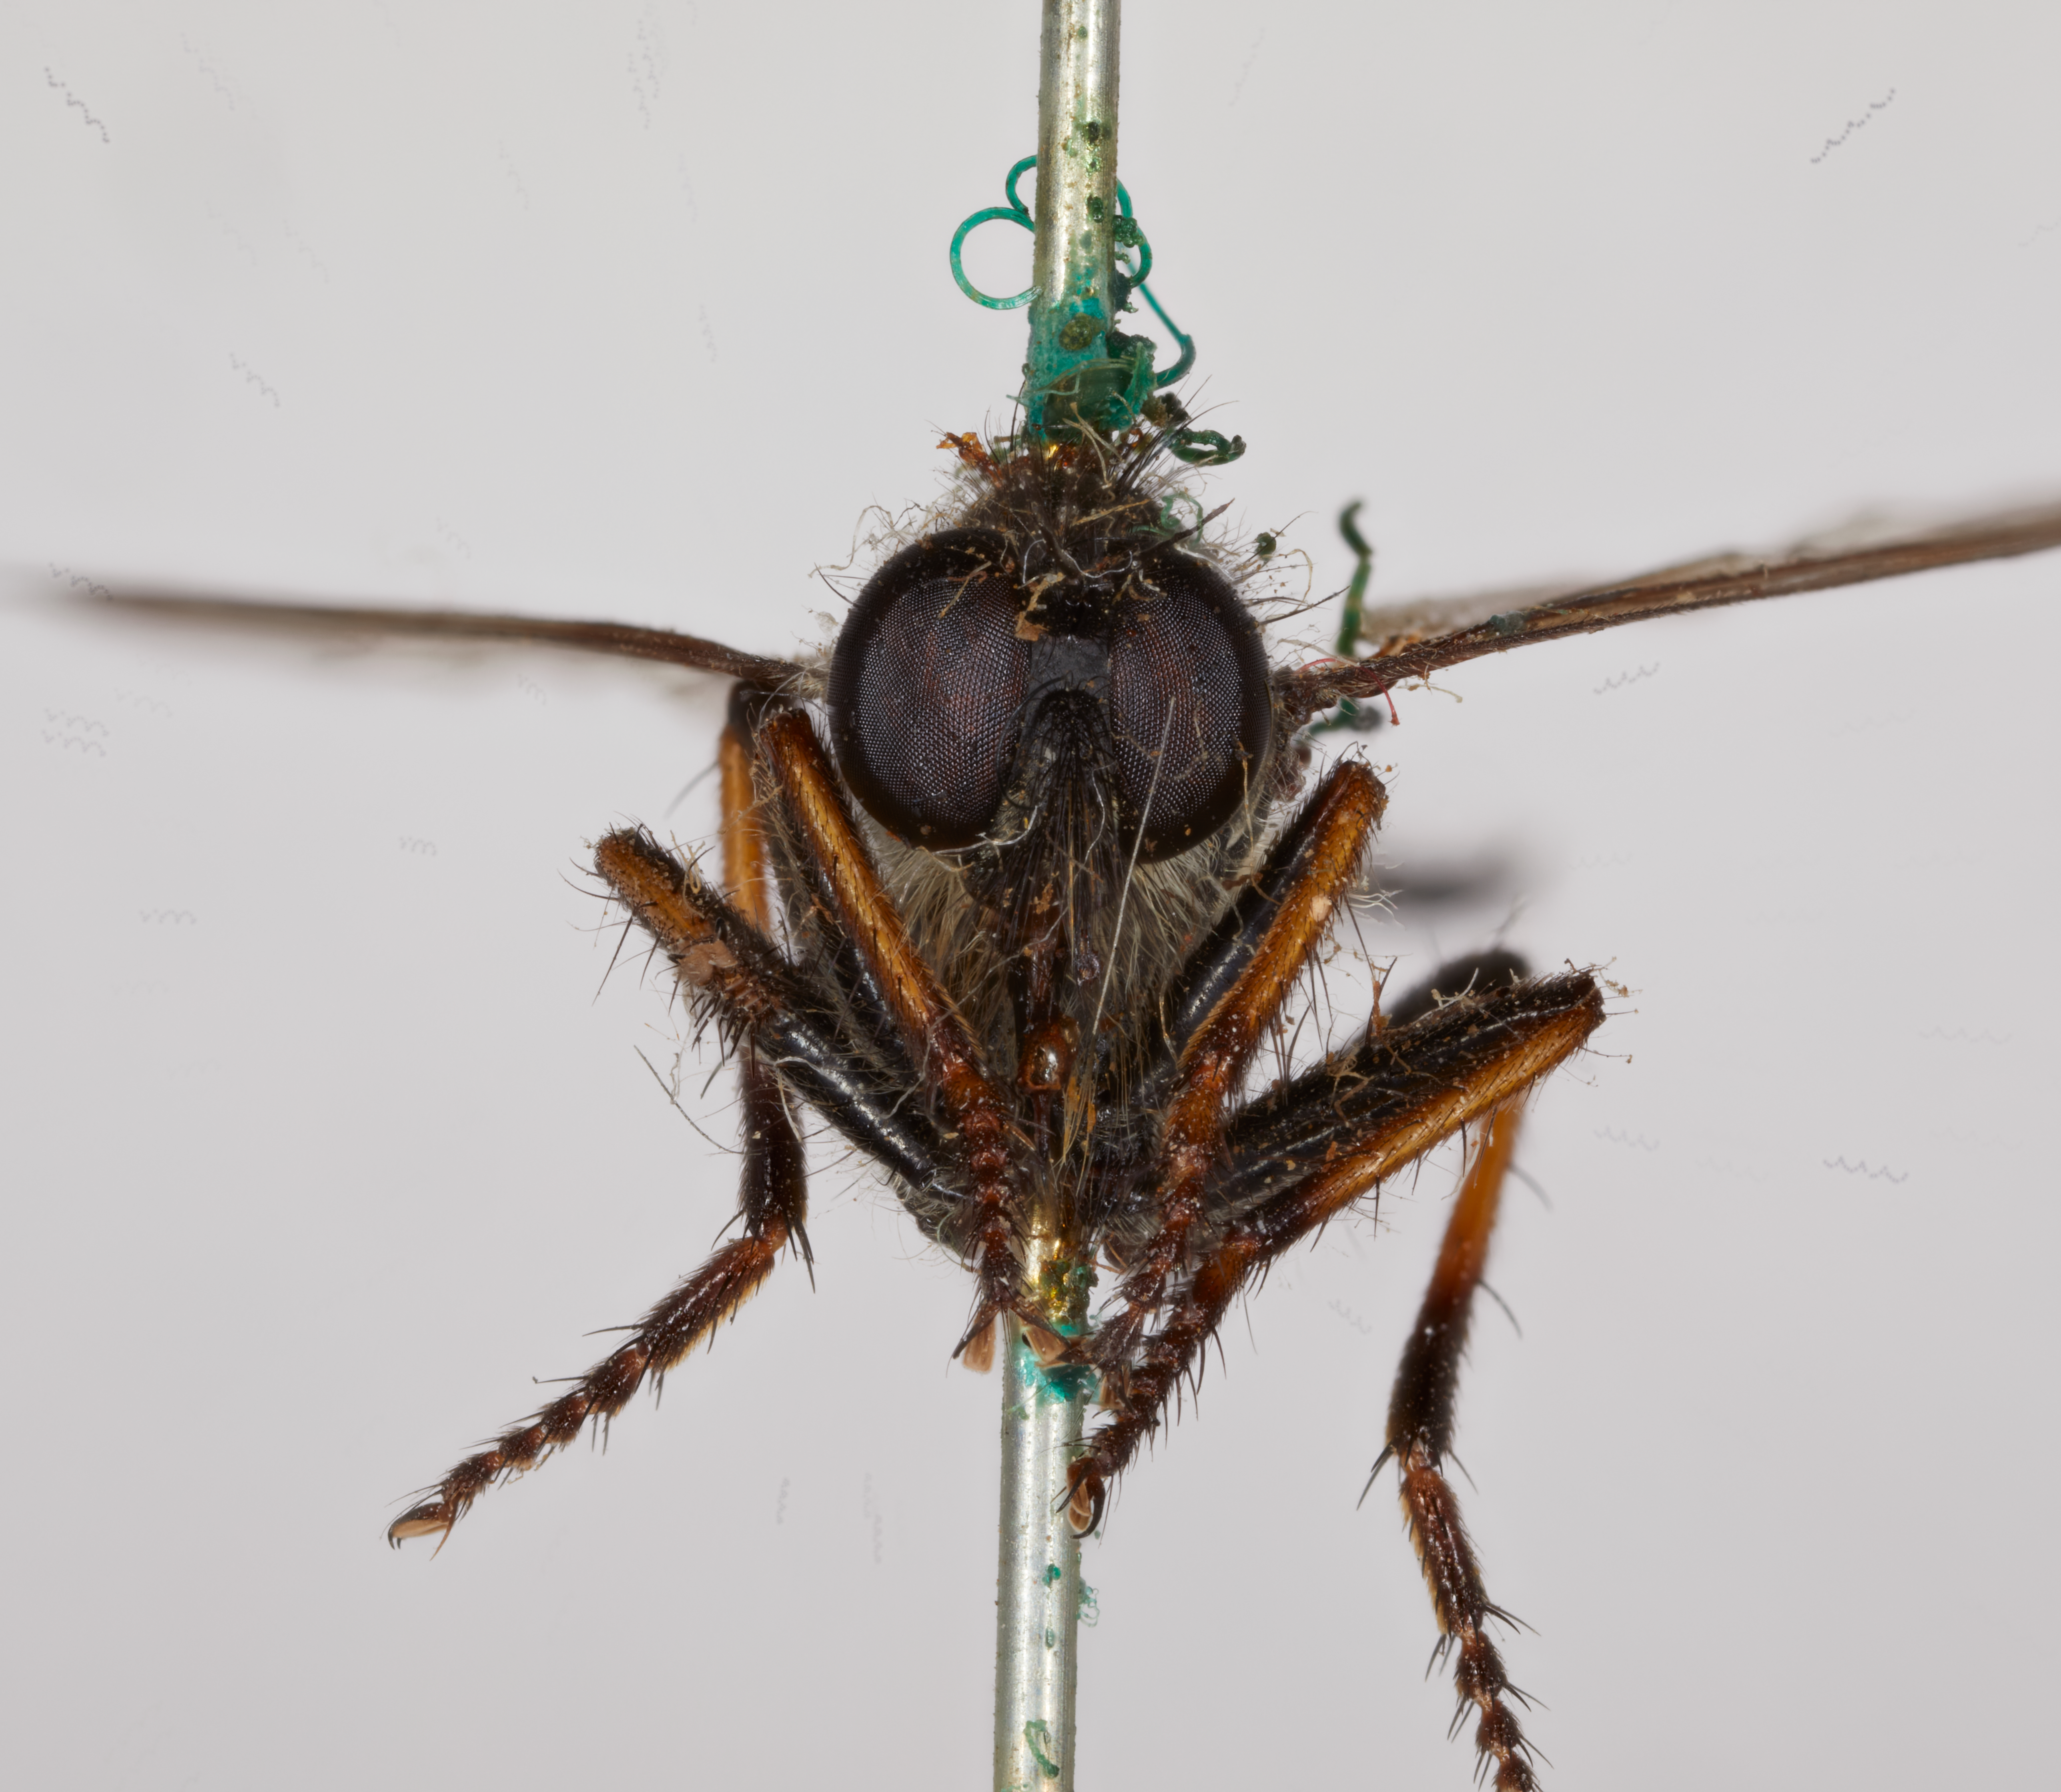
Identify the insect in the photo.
Asilus brevicomus
